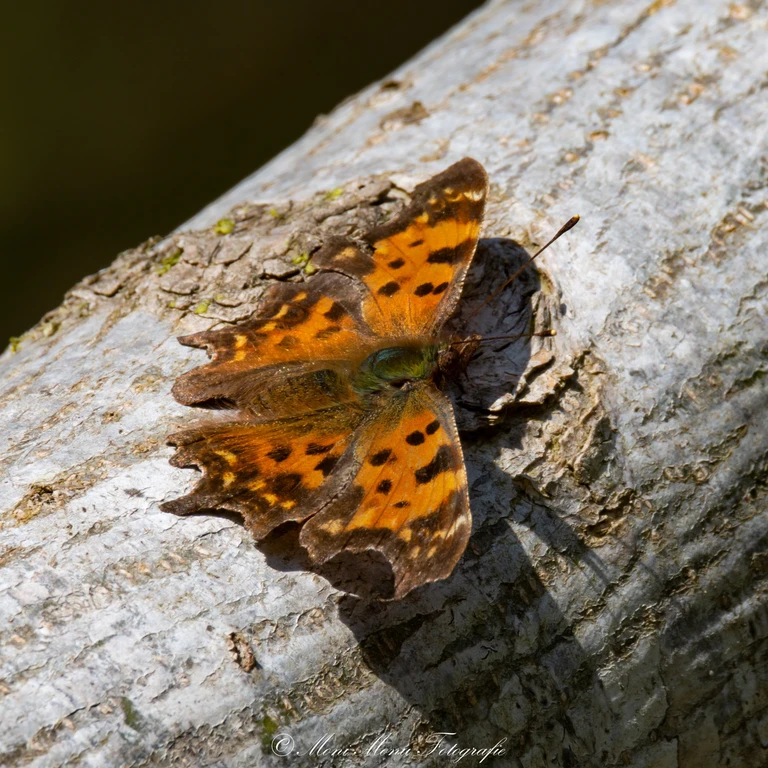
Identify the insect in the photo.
Polygonia c-album
